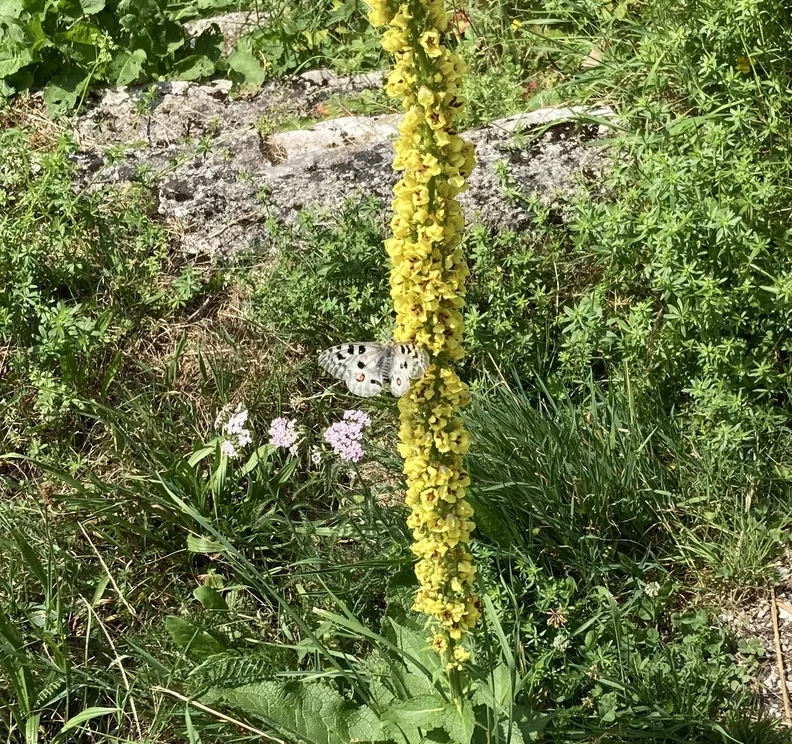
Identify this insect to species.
Parnassius apollo
